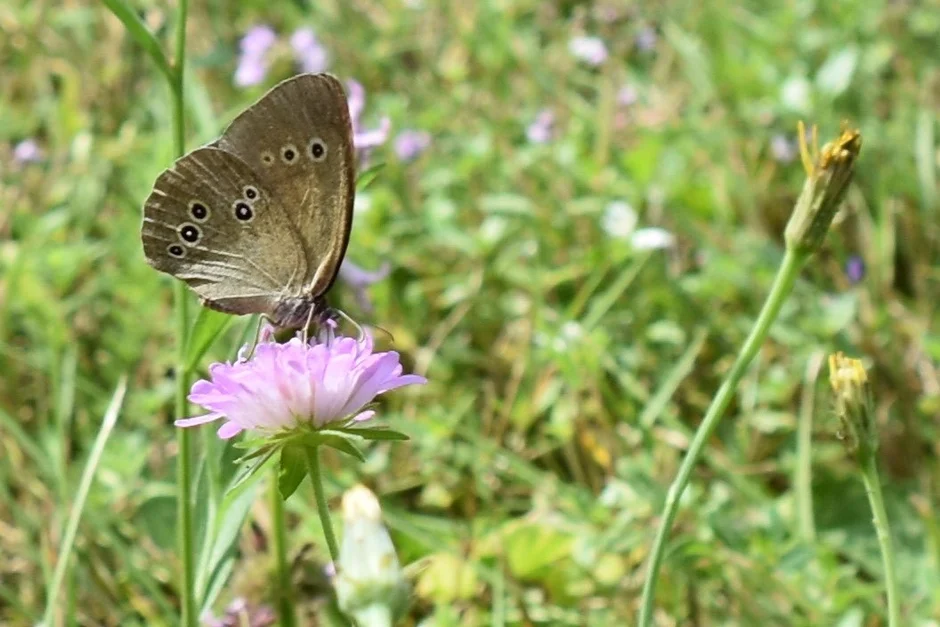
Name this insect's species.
Aphantopus hyperantus
